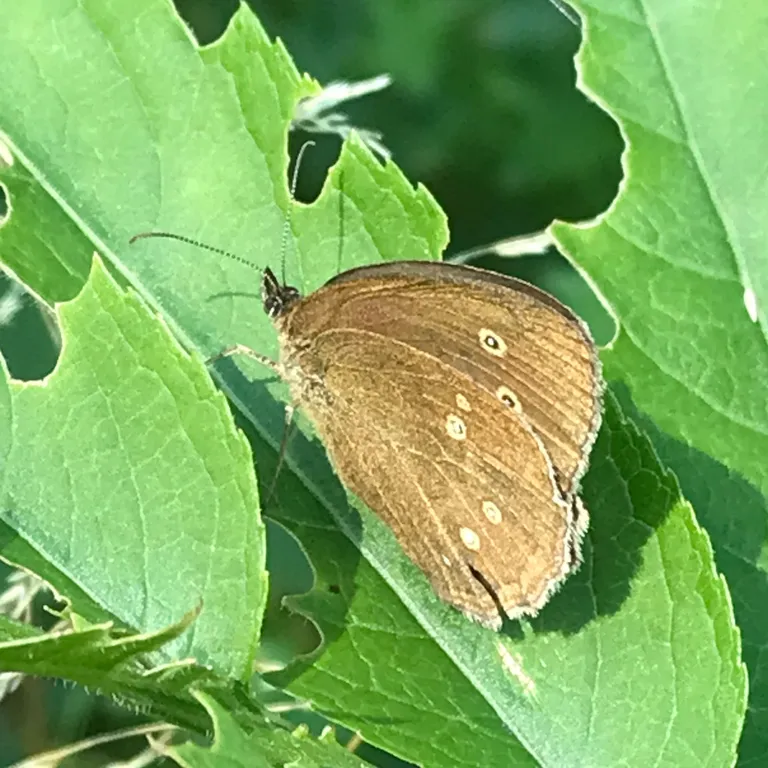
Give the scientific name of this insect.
Aphantopus hyperantus
